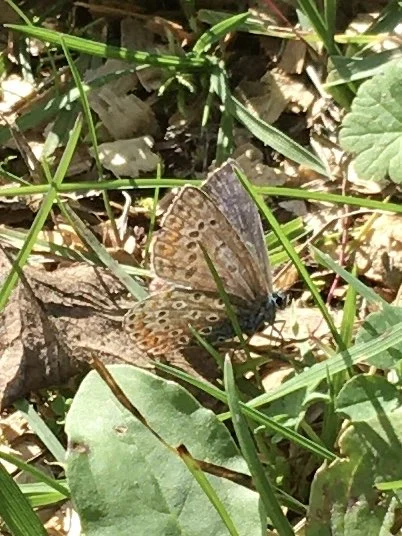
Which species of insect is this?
Polyommatus icarus
